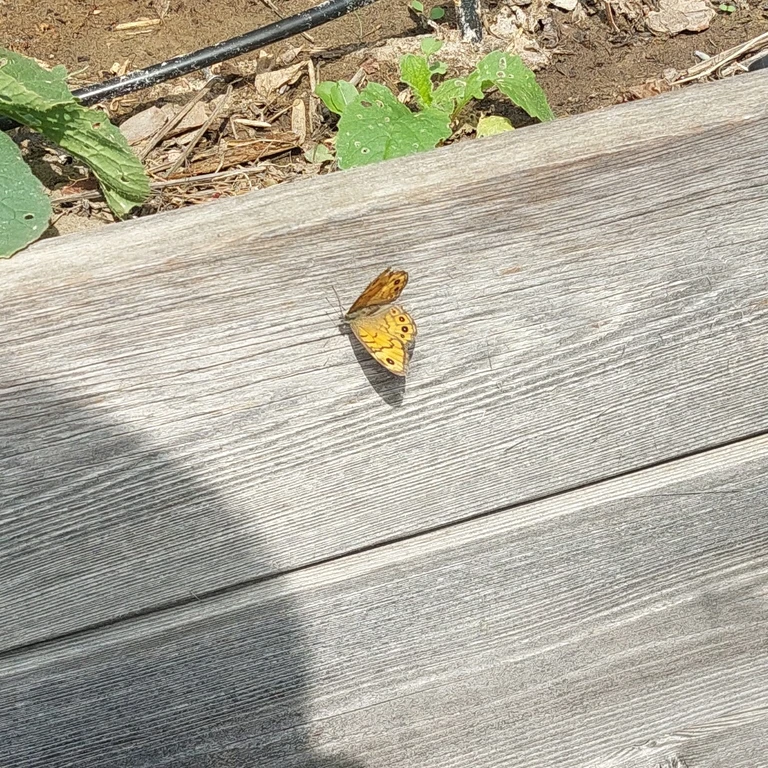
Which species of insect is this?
Lasiommata megera (also Pararge megera)
